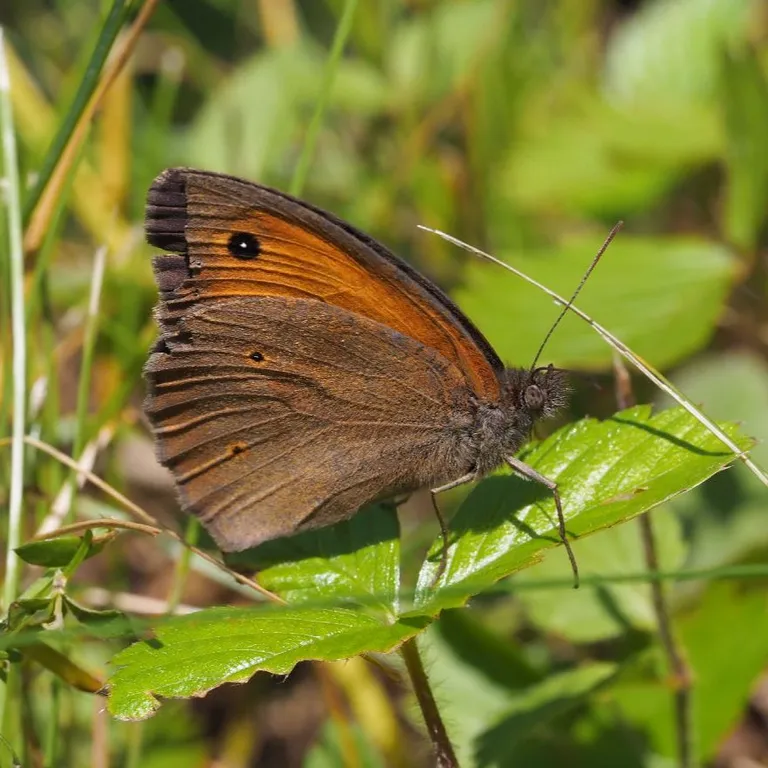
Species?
Maniola jurtina
